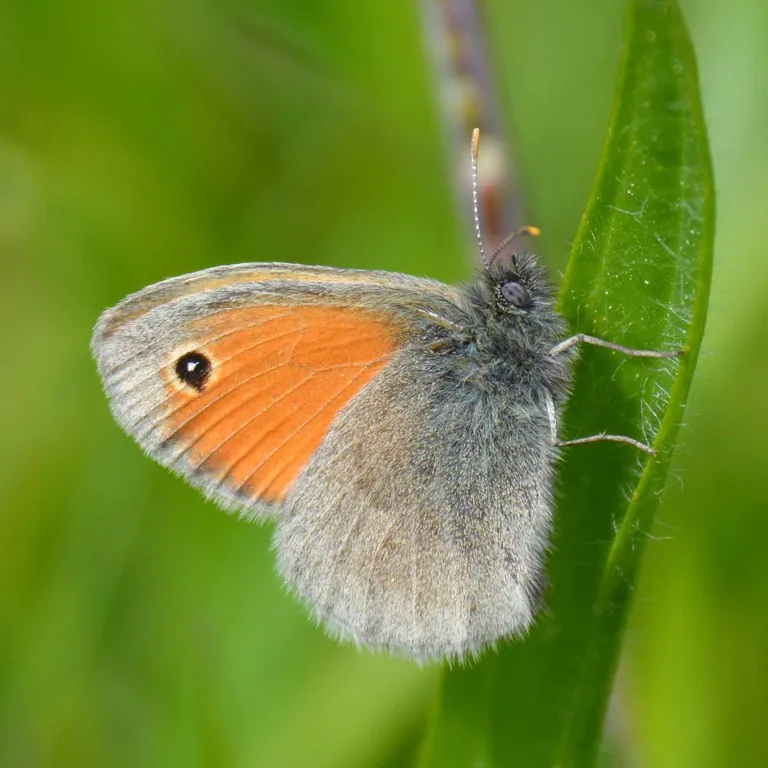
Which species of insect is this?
Coenonympha pamphilus
